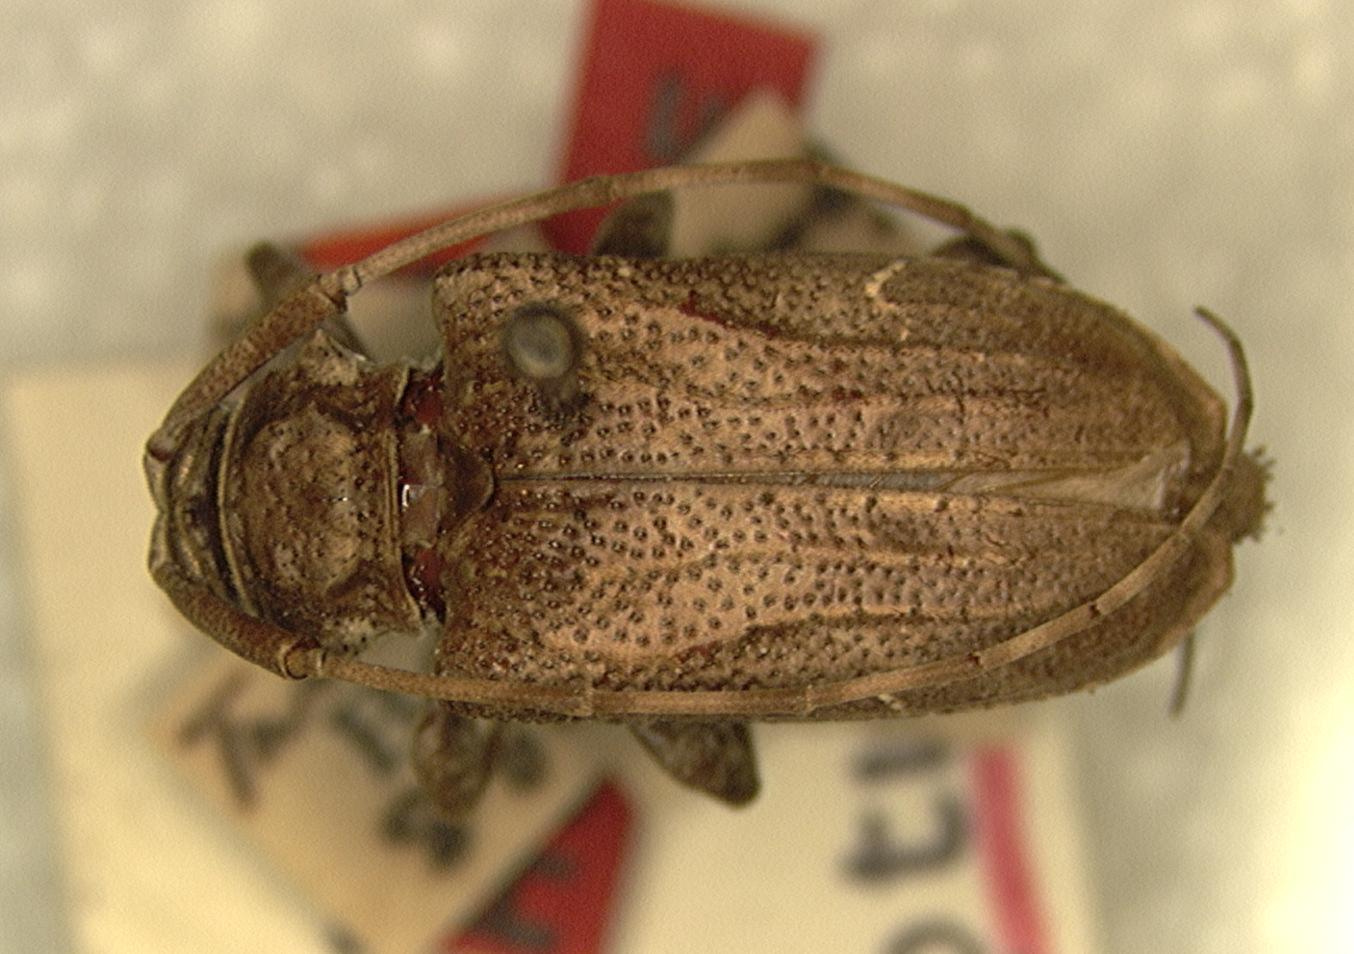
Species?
Lagocheirus unicolor
